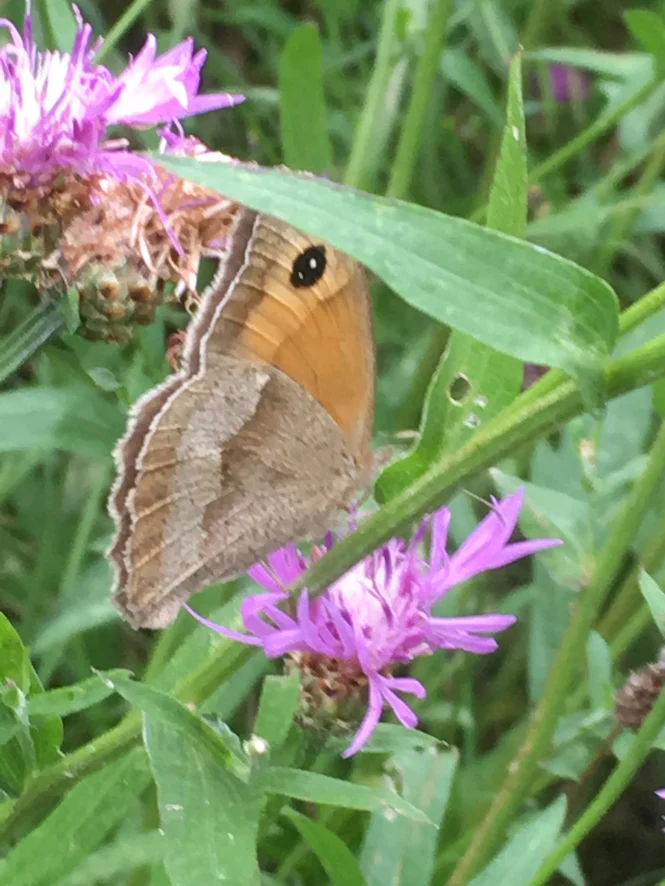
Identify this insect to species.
Maniola jurtina
